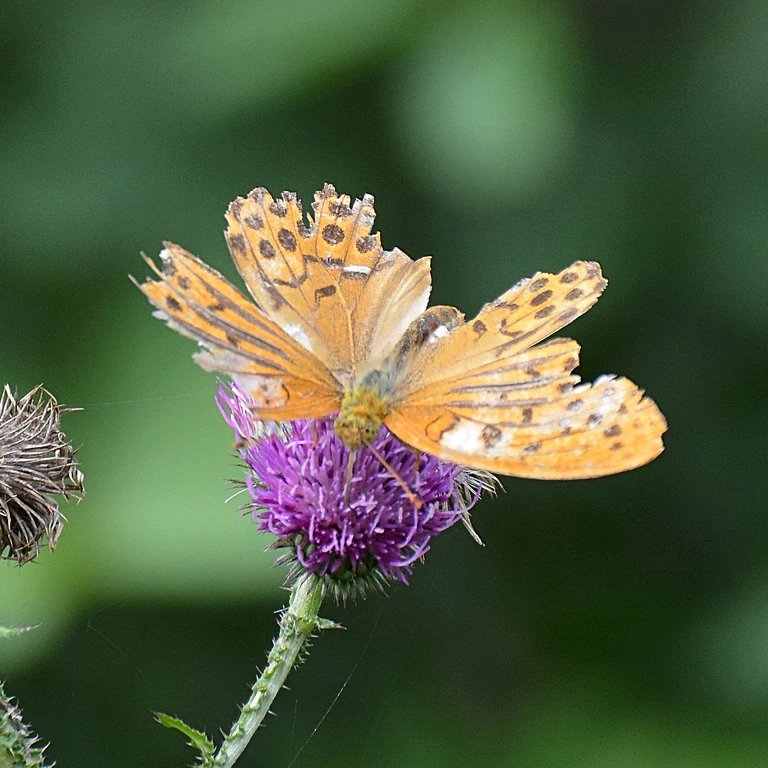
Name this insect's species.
Argynnis paphia
